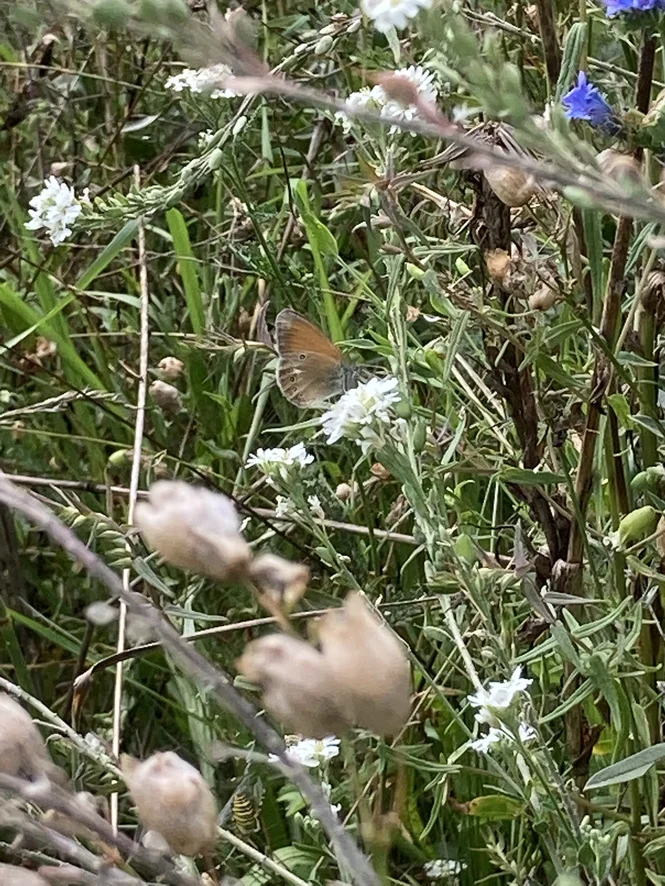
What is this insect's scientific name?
Coenonympha glycerion (also Coenonympha iphis)
